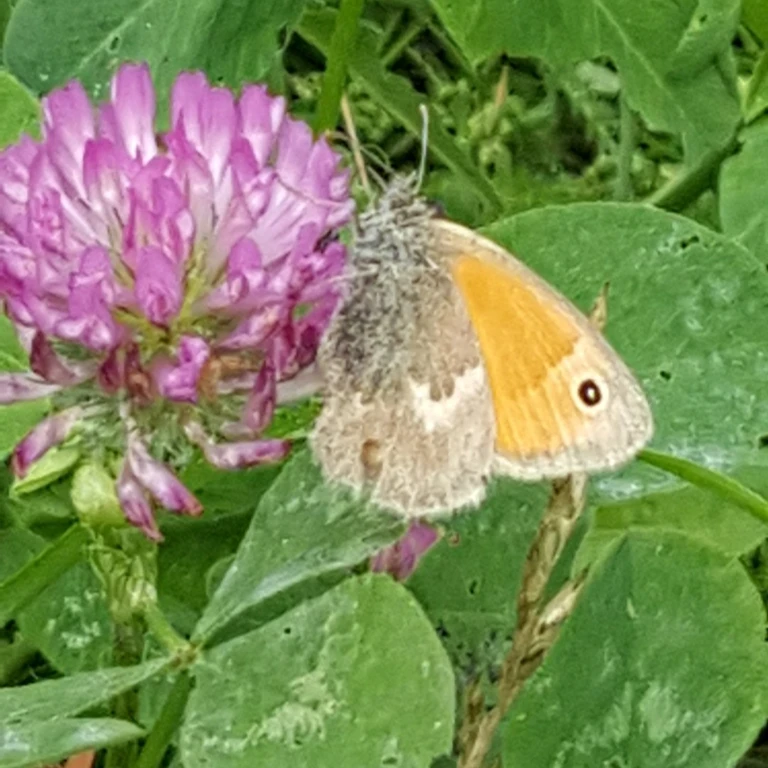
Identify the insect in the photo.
Coenonympha pamphilus
